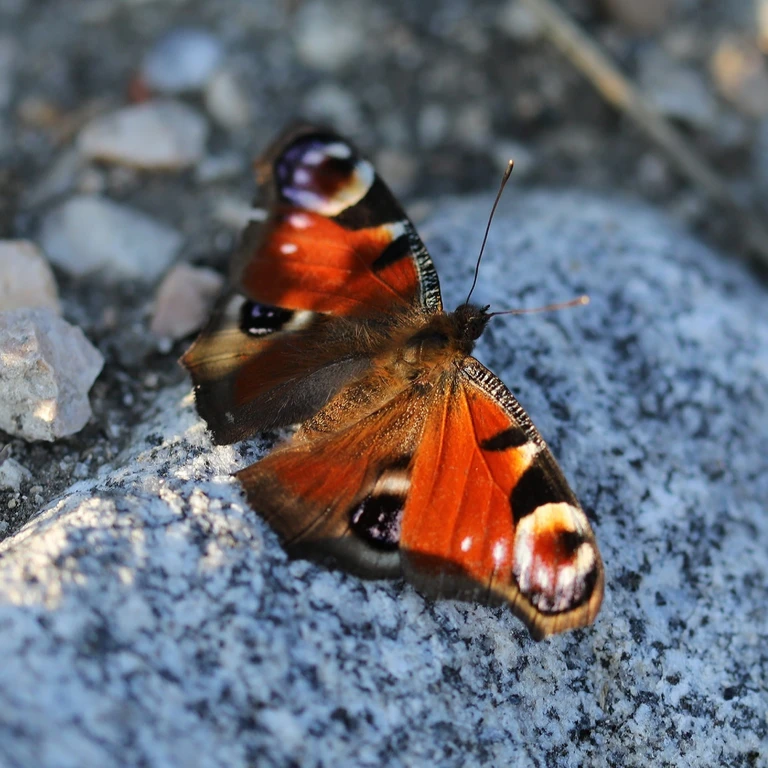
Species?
Aglais io
